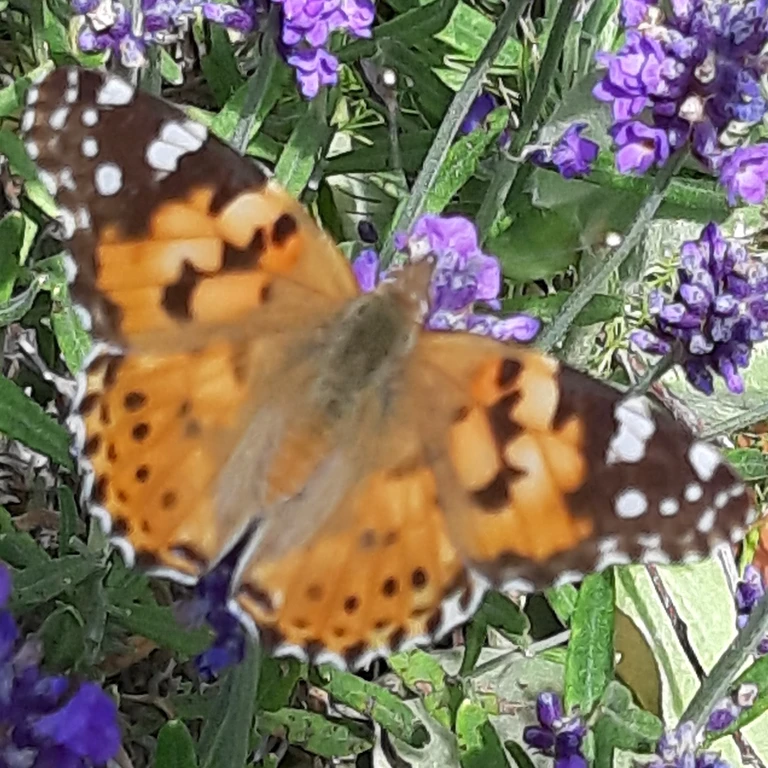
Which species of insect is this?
Vanessa cardui
